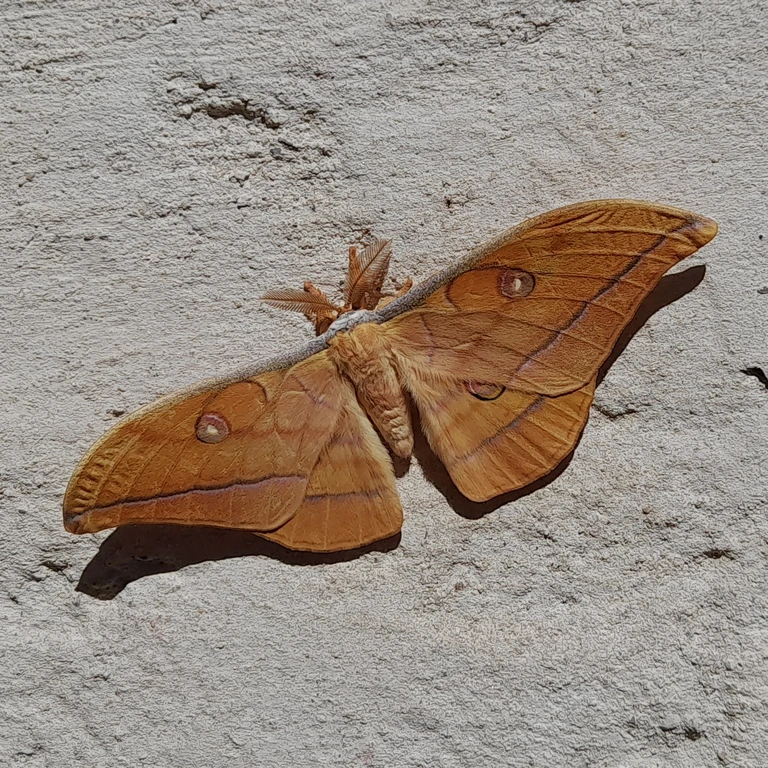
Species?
Antheraea yamamai
